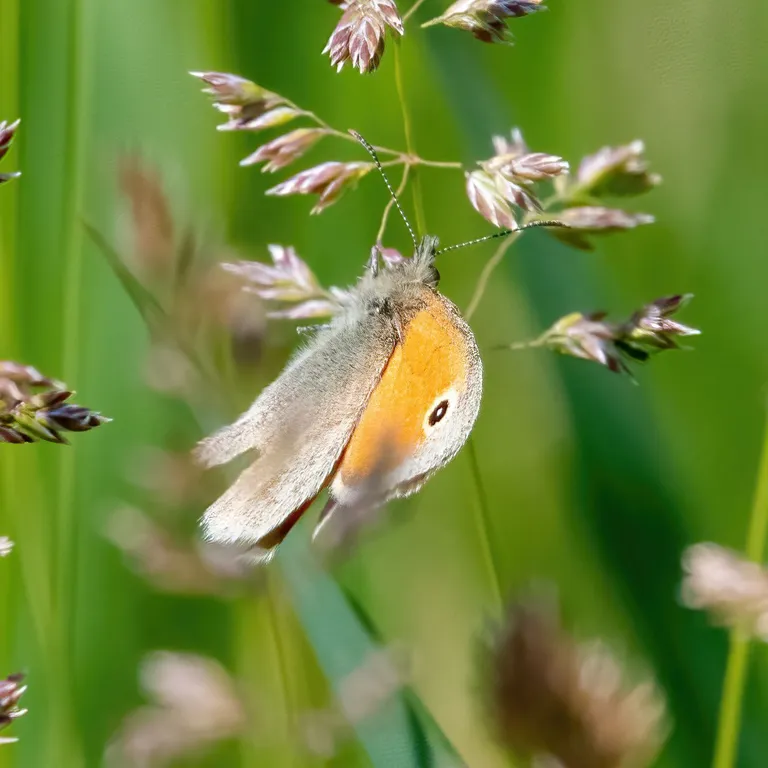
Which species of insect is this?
Coenonympha pamphilus
